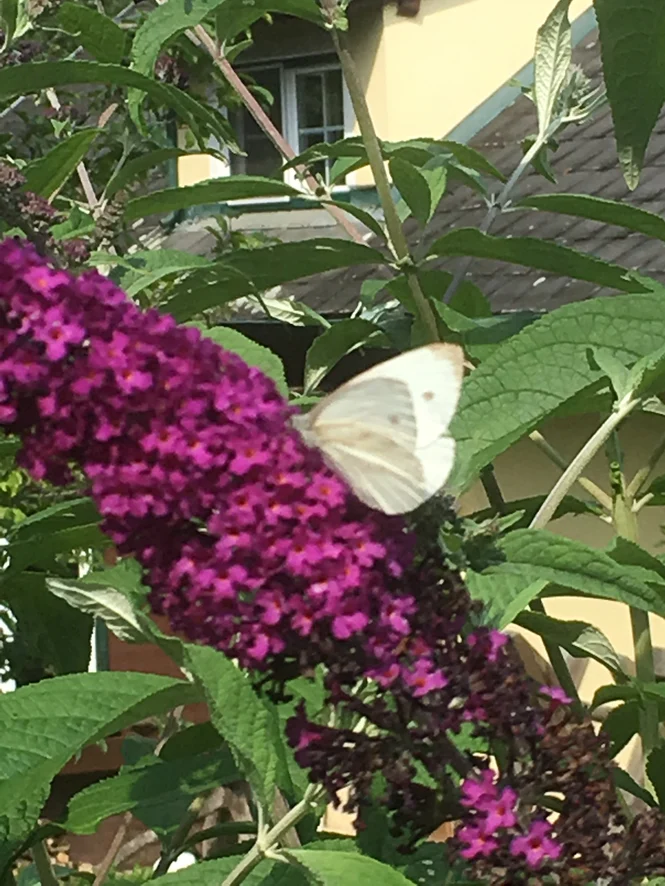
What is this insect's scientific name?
Pieris napi
